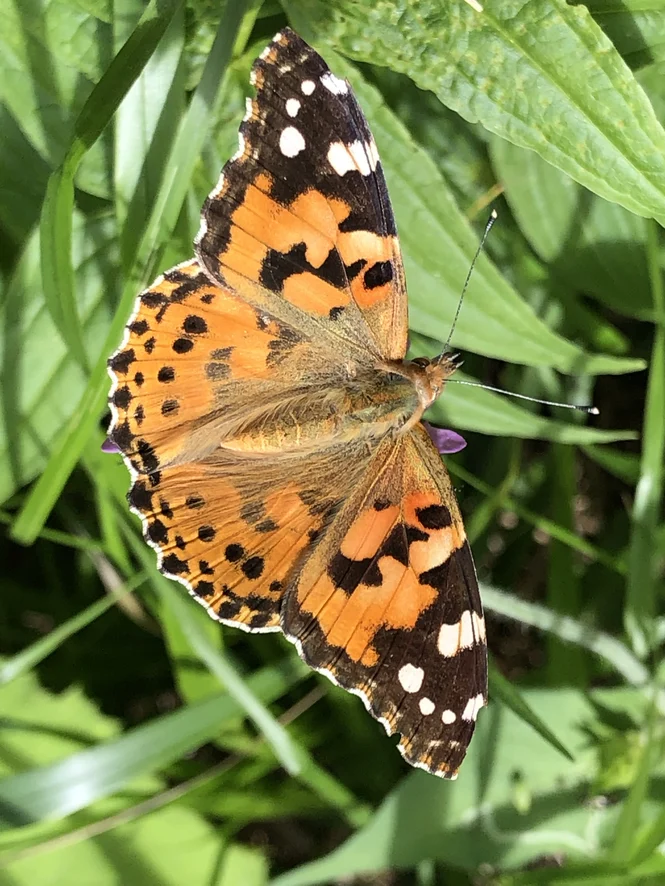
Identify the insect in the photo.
Vanessa cardui
